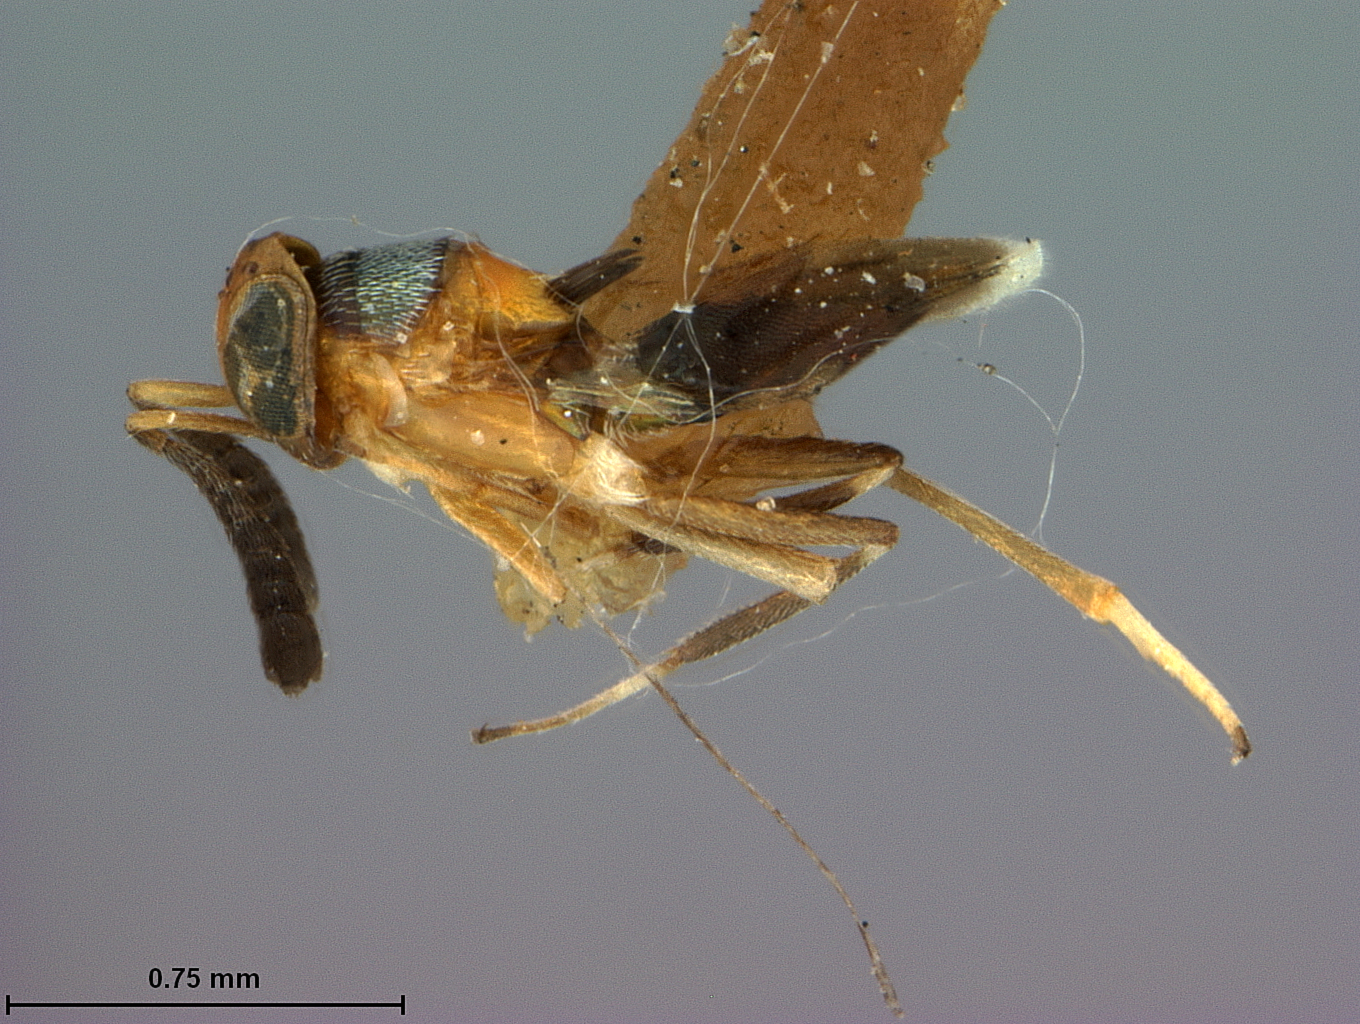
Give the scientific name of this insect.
Chryspophagus compressicornis
